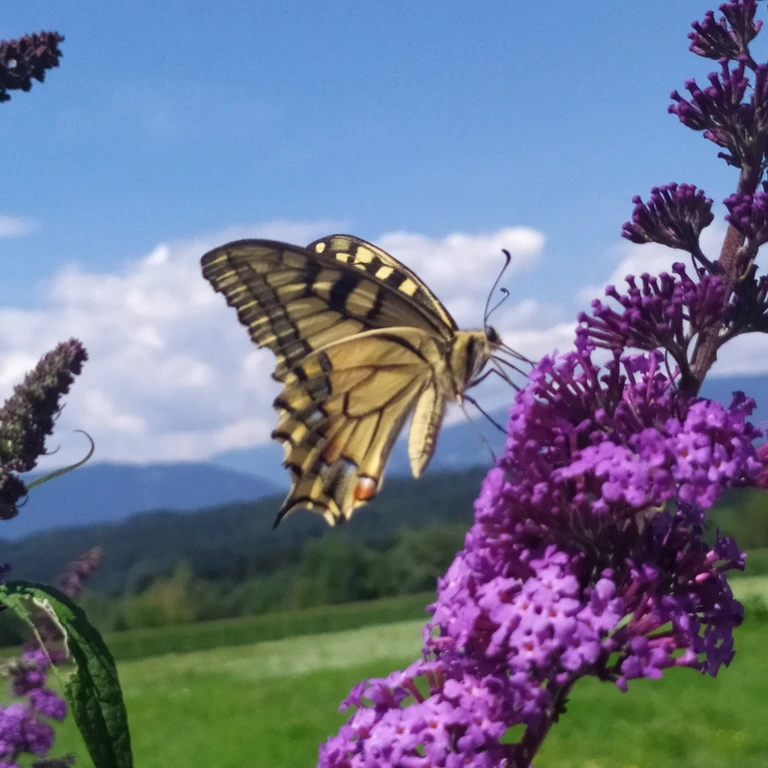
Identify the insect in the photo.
Papilio machaon
